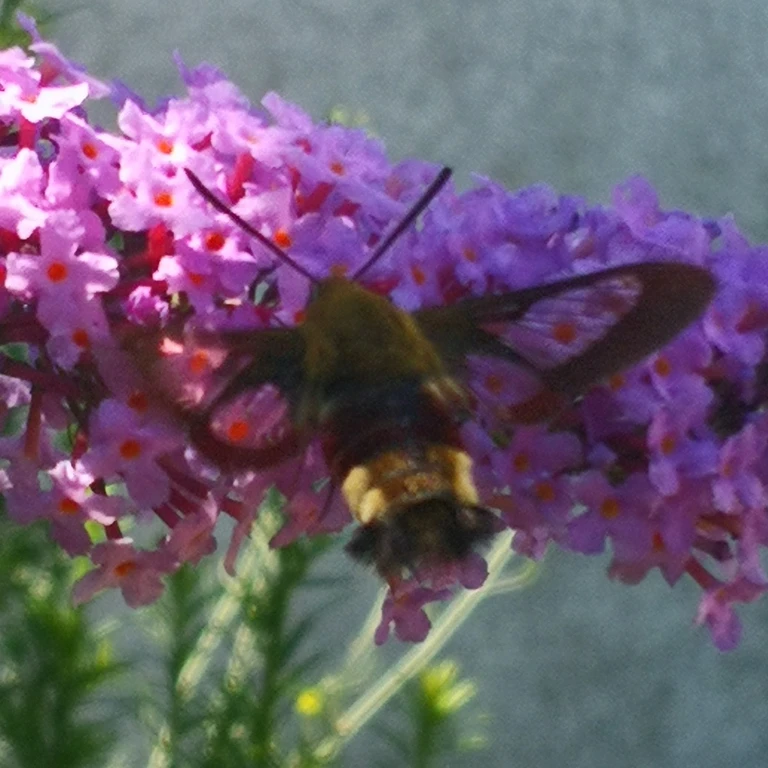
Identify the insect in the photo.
Hemaris fuciformis
